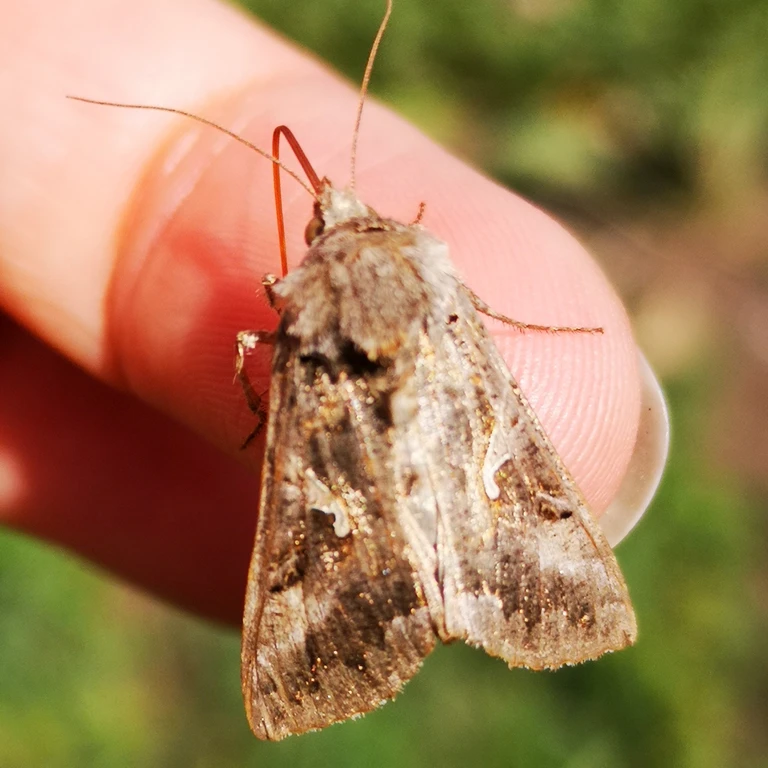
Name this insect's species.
Autographa gamma
